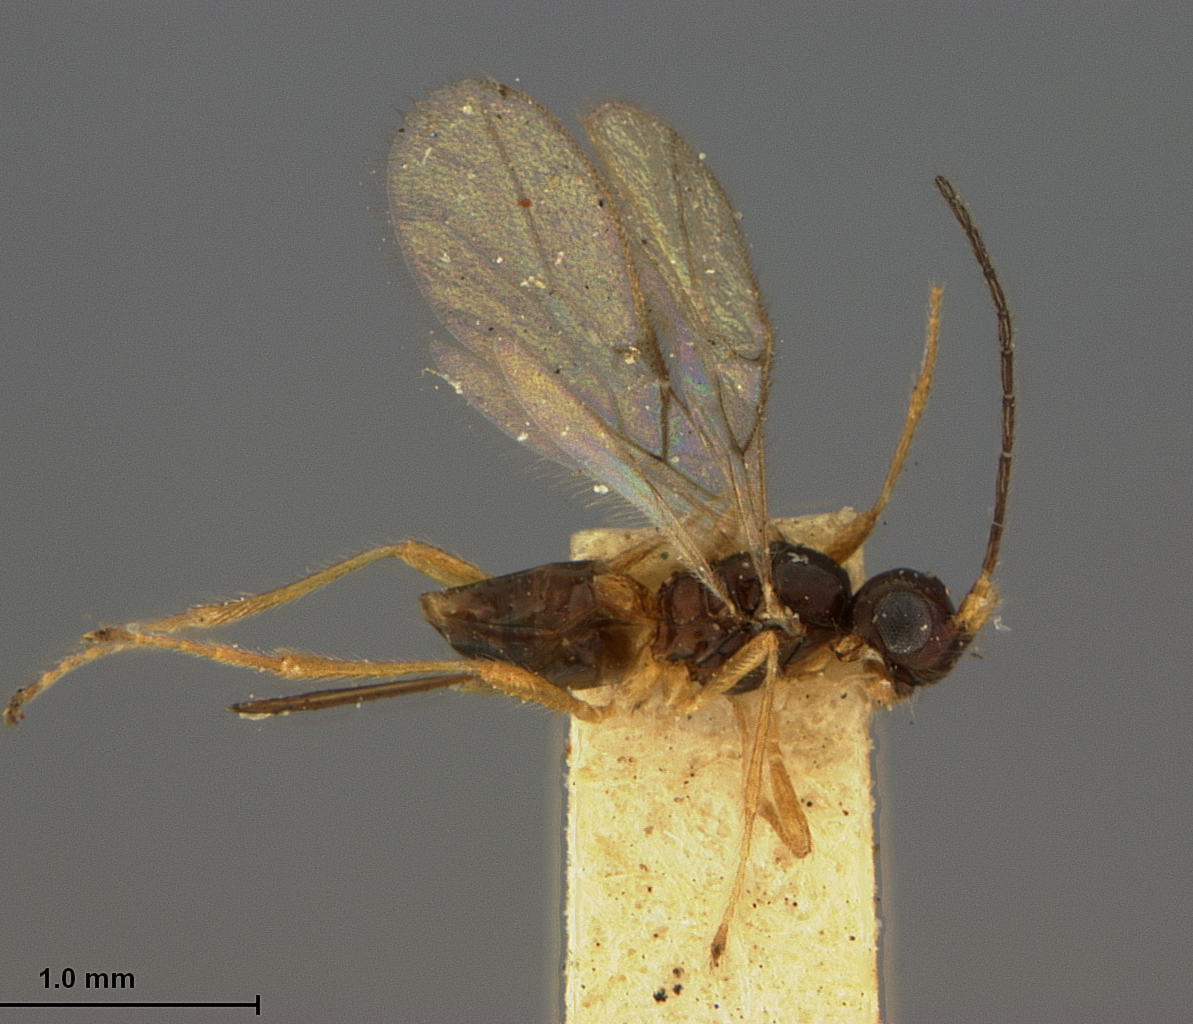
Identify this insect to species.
Aphaereta californica
